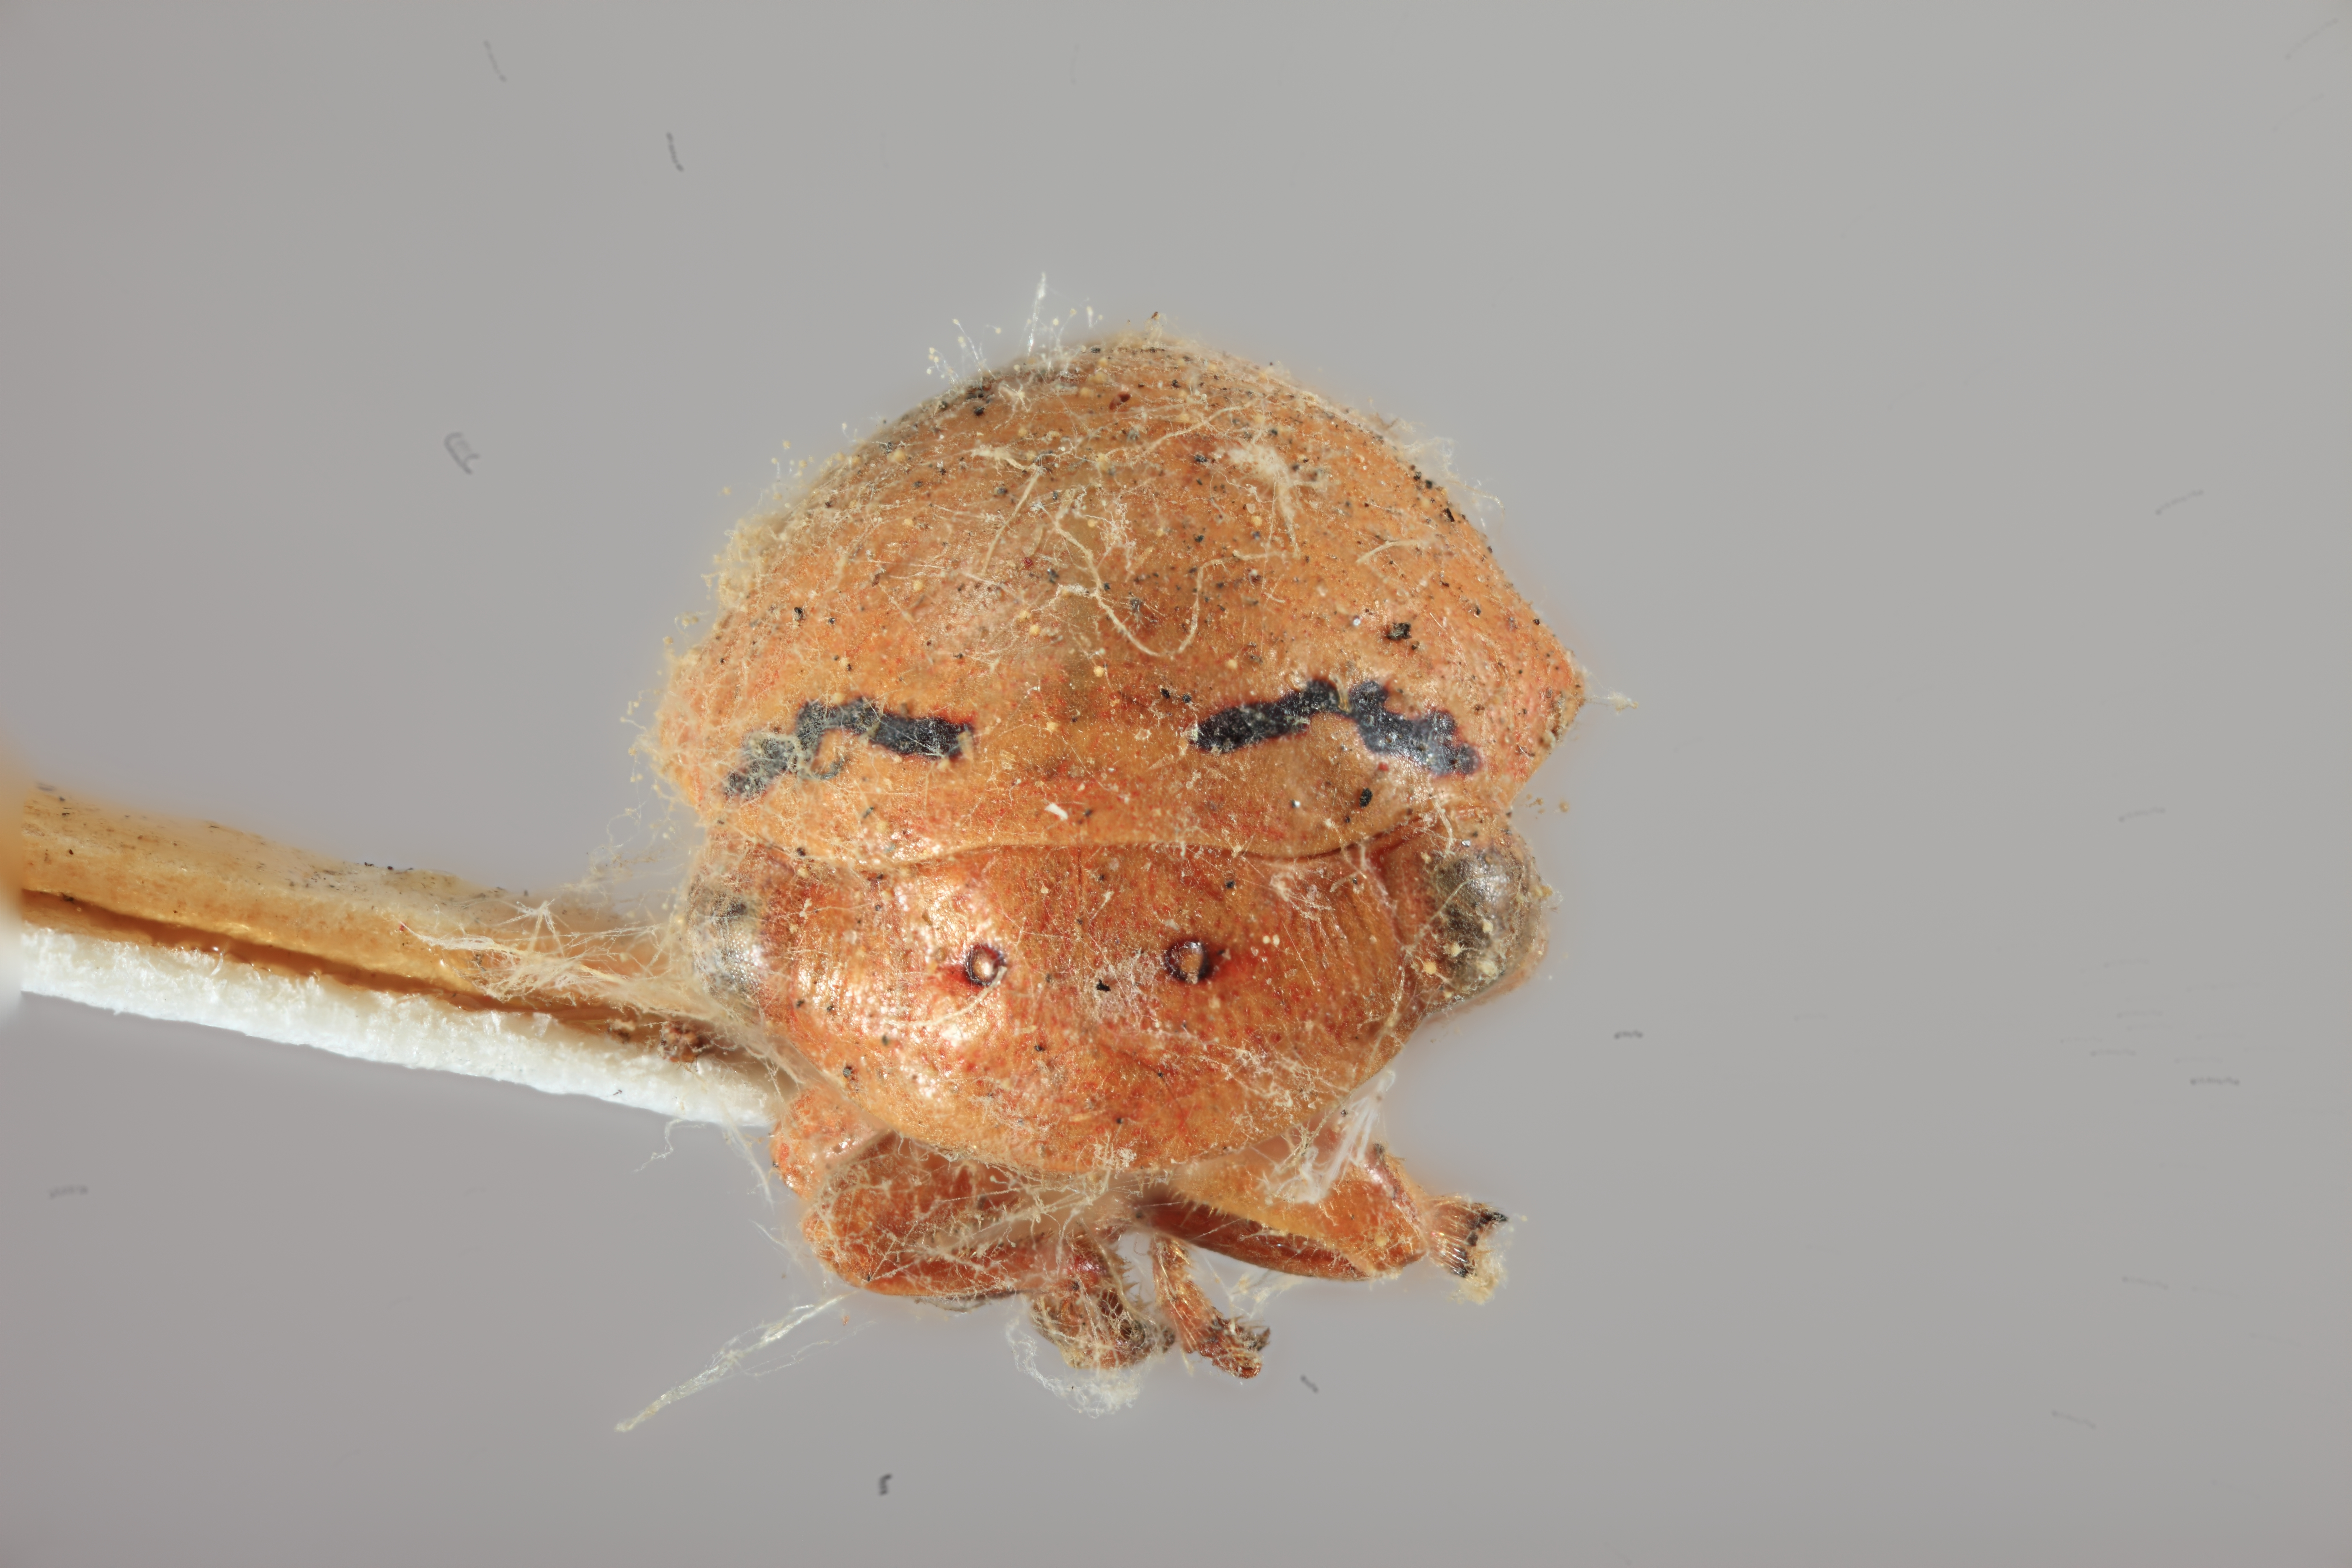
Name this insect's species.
Stictopelta nova
